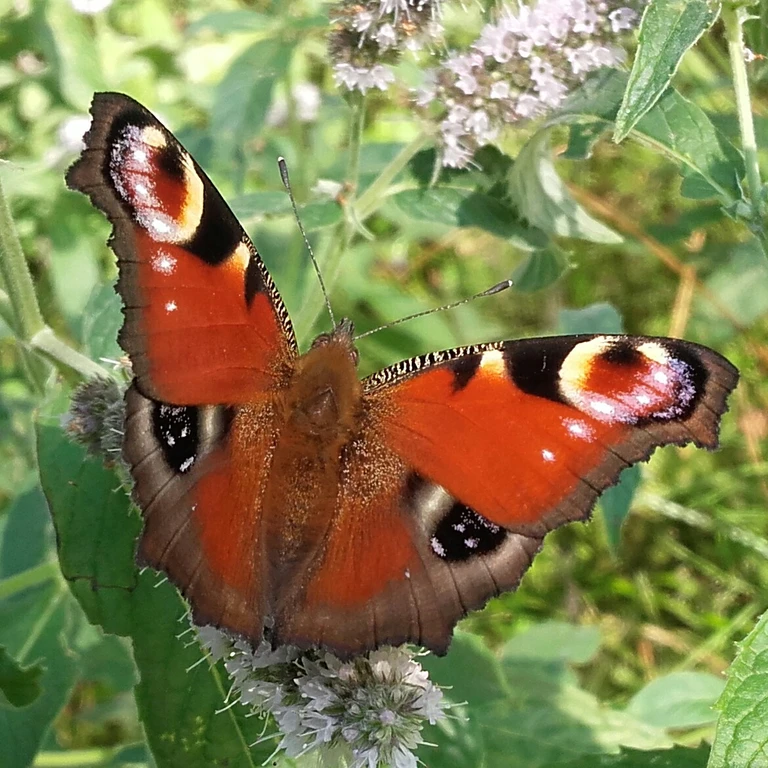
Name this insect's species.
Aglais io
